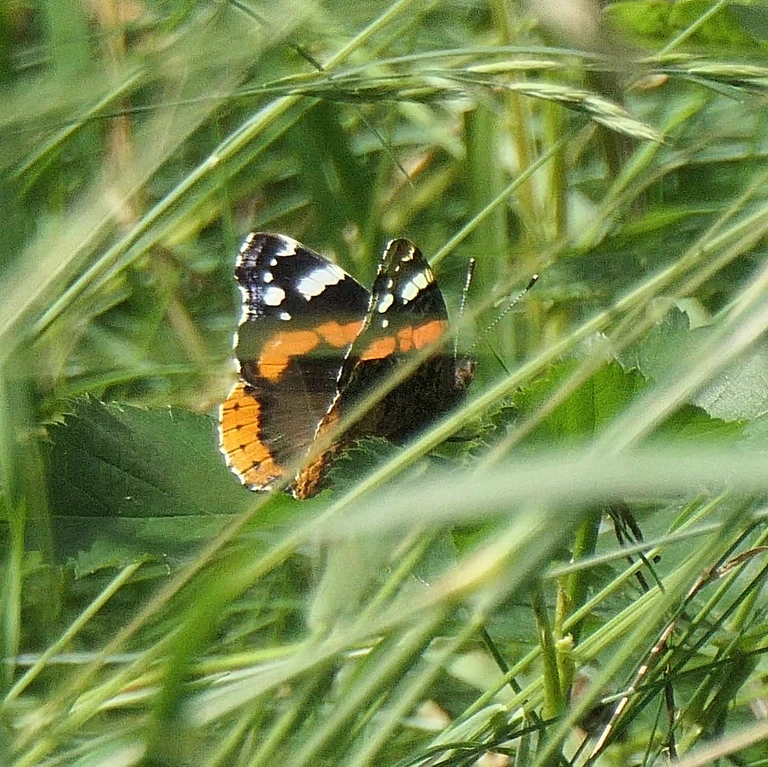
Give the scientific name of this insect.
Vanessa atalanta
